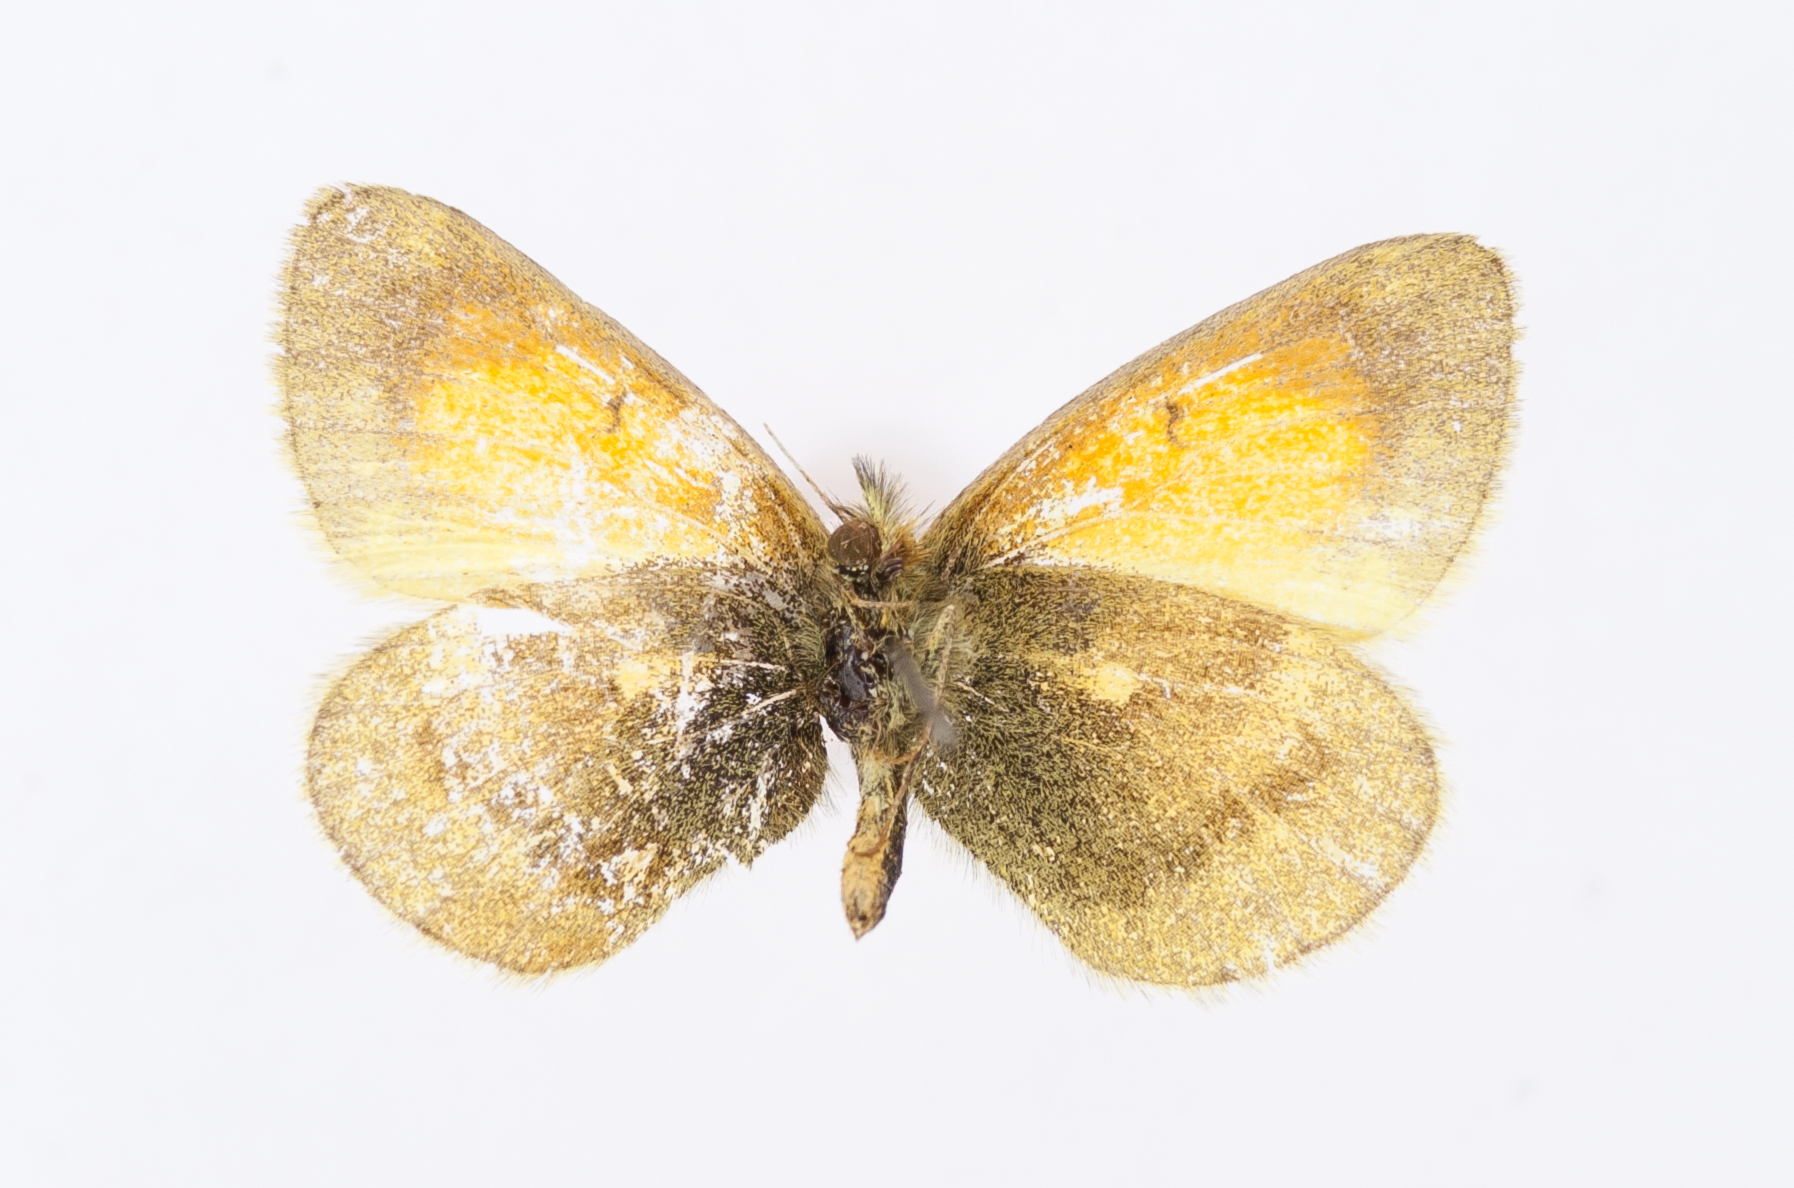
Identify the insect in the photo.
Nathalis plauta
